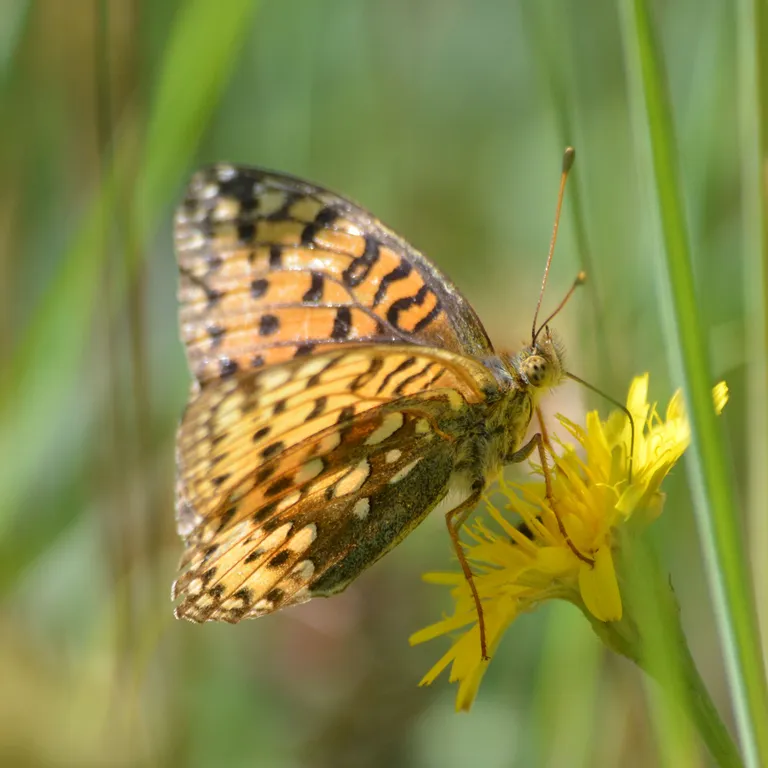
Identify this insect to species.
Speyeria aglaja
